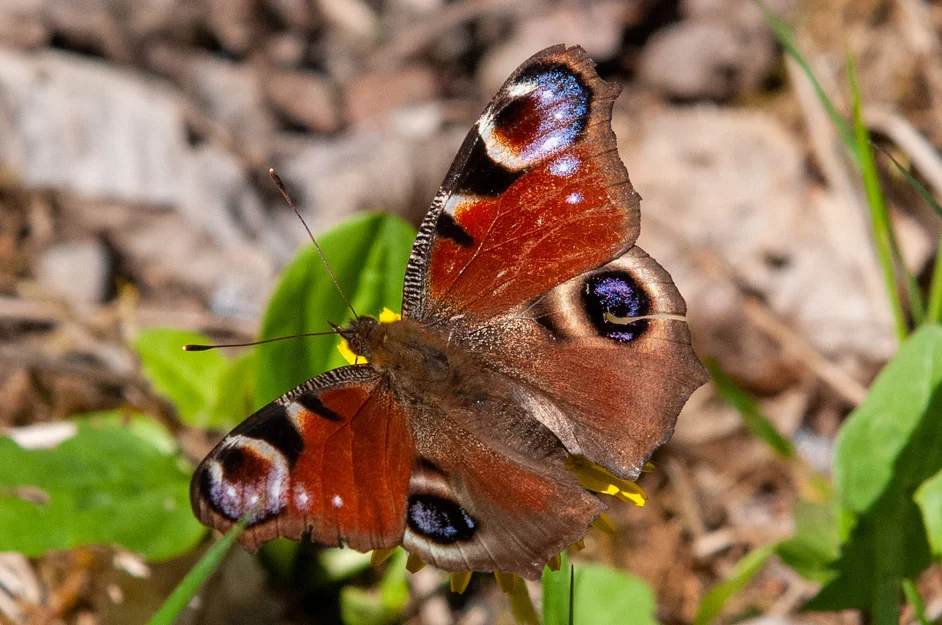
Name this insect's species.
Aglais io
